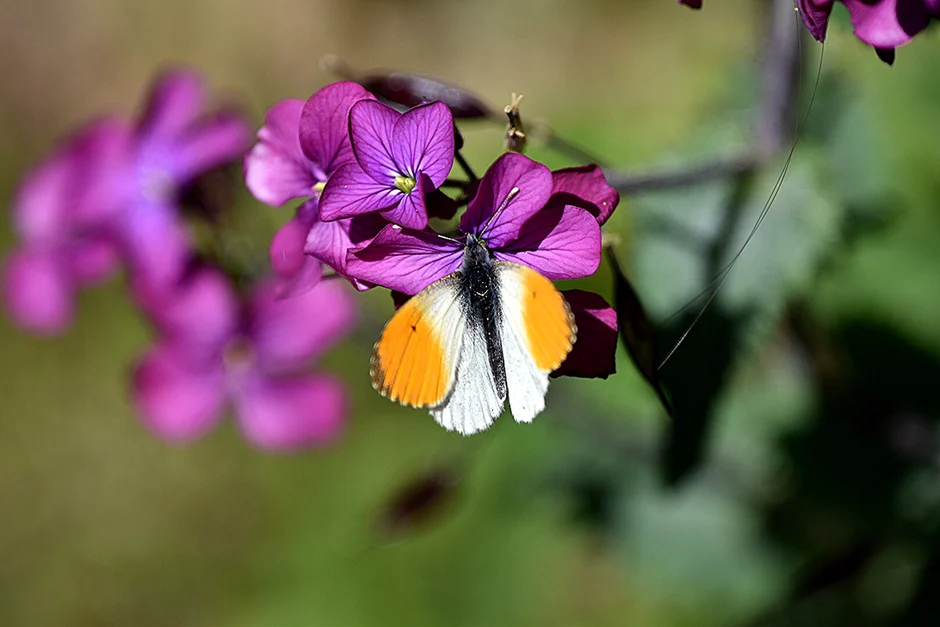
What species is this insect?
Anthocharis cardamines
